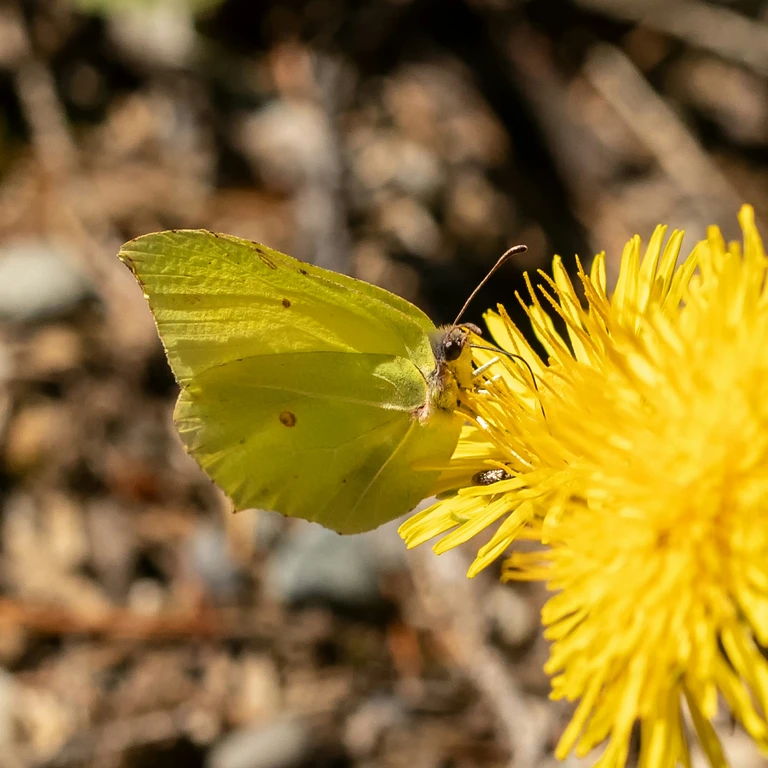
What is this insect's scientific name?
Gonepteryx rhamni
